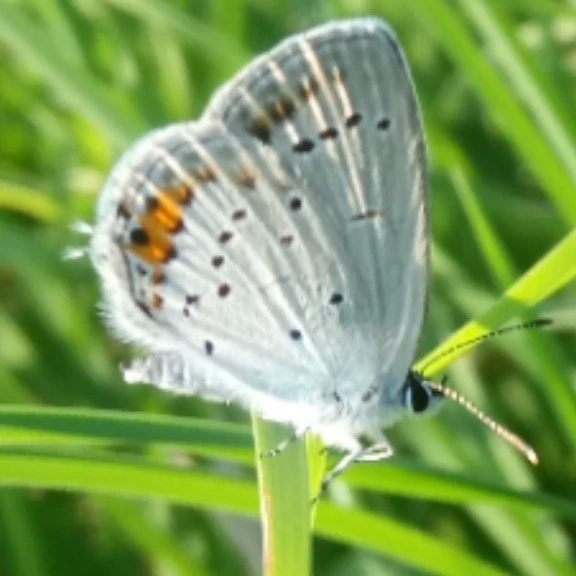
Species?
Cupido argiades (also Elkalyce argiades)
